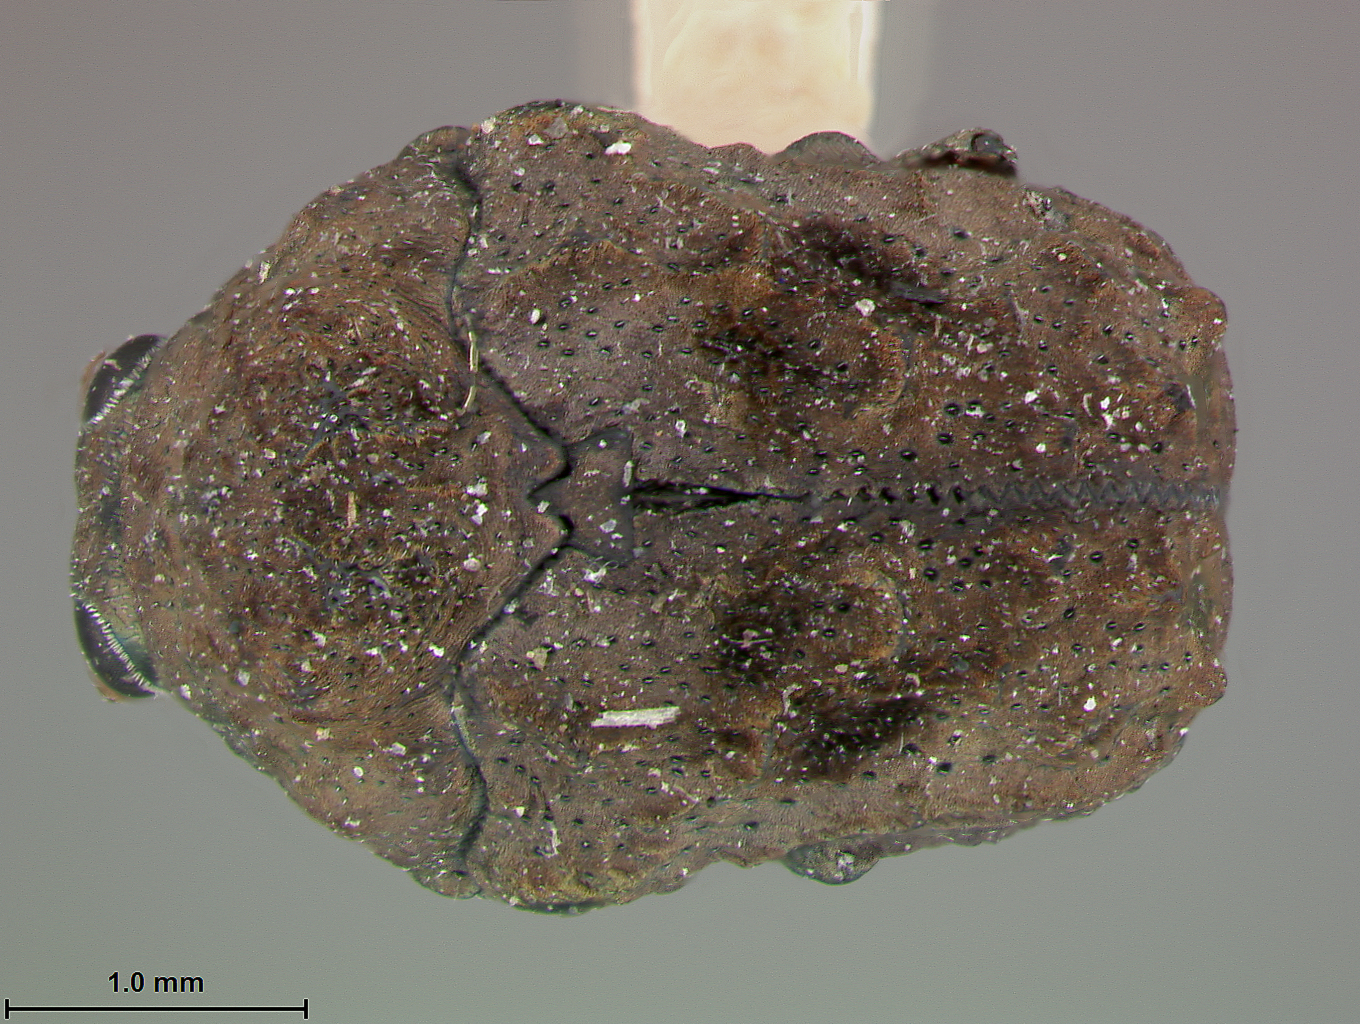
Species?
Chlamys confusa
